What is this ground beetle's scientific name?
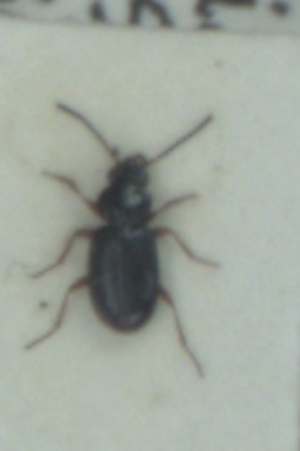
Bembidion gilvipes
